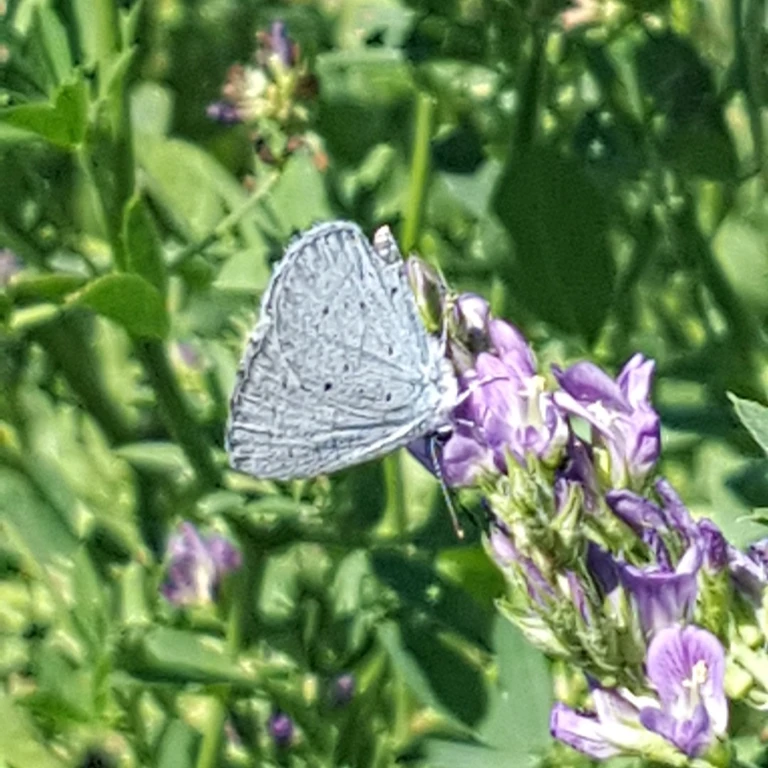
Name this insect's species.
Celastrina argiolus
